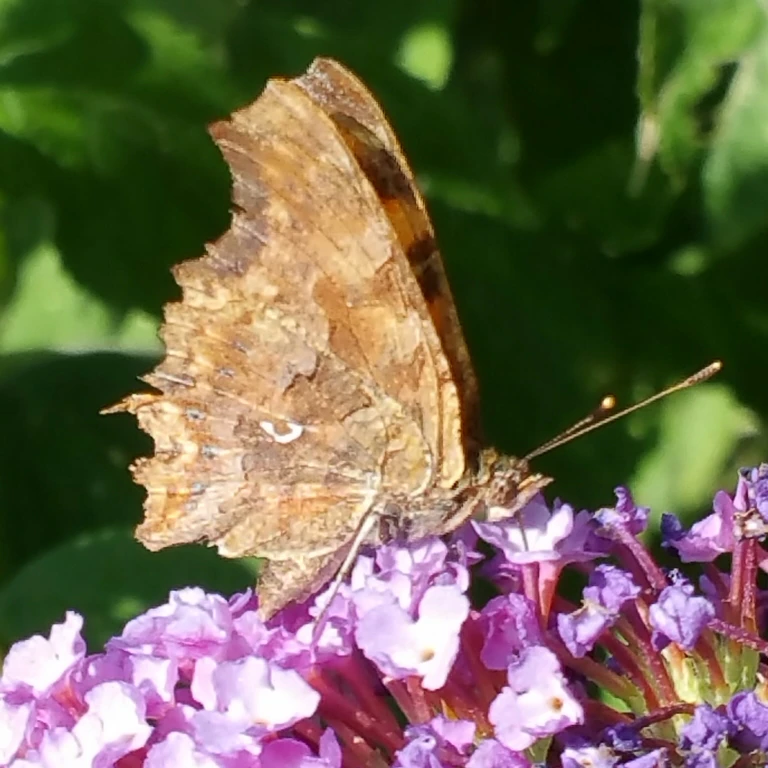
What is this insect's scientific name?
Polygonia c-album
